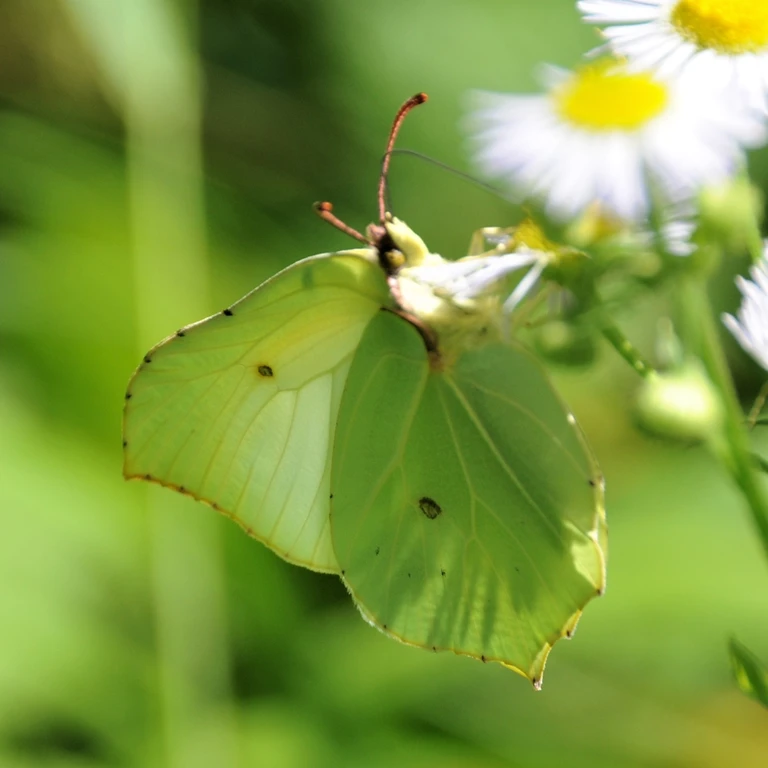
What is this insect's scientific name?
Gonepteryx rhamni
